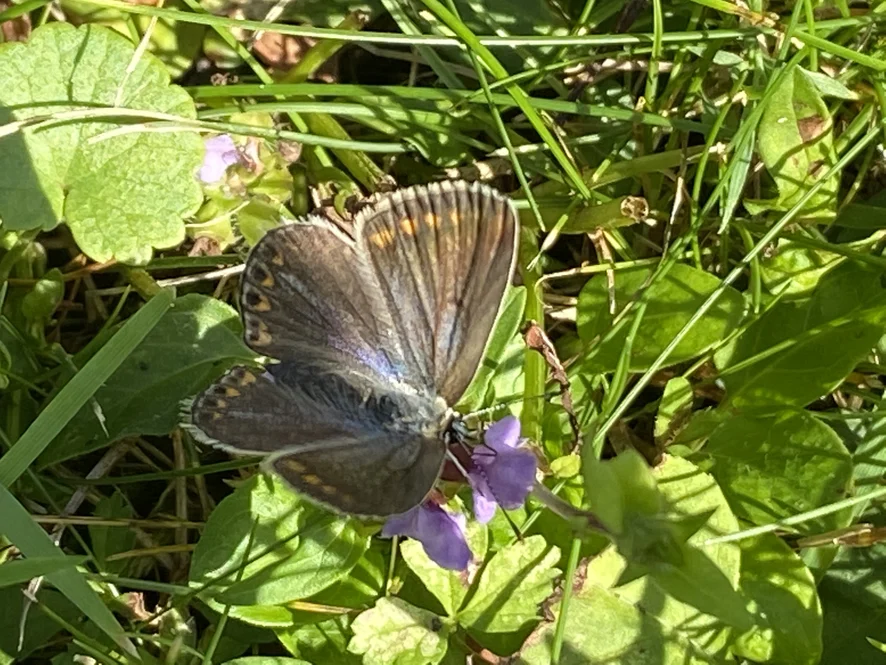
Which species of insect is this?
Polyommatus icarus
